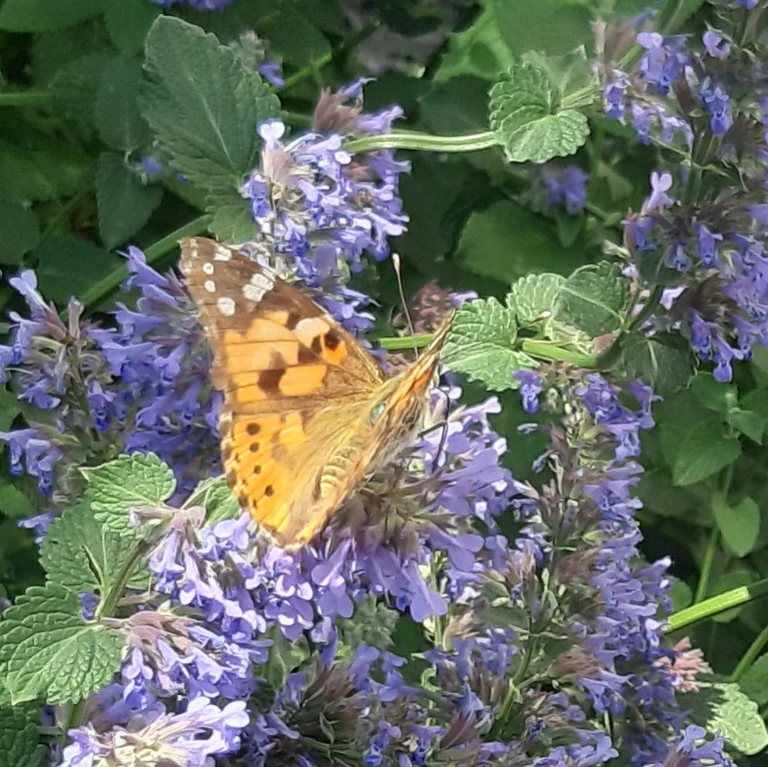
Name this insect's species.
Vanessa cardui
